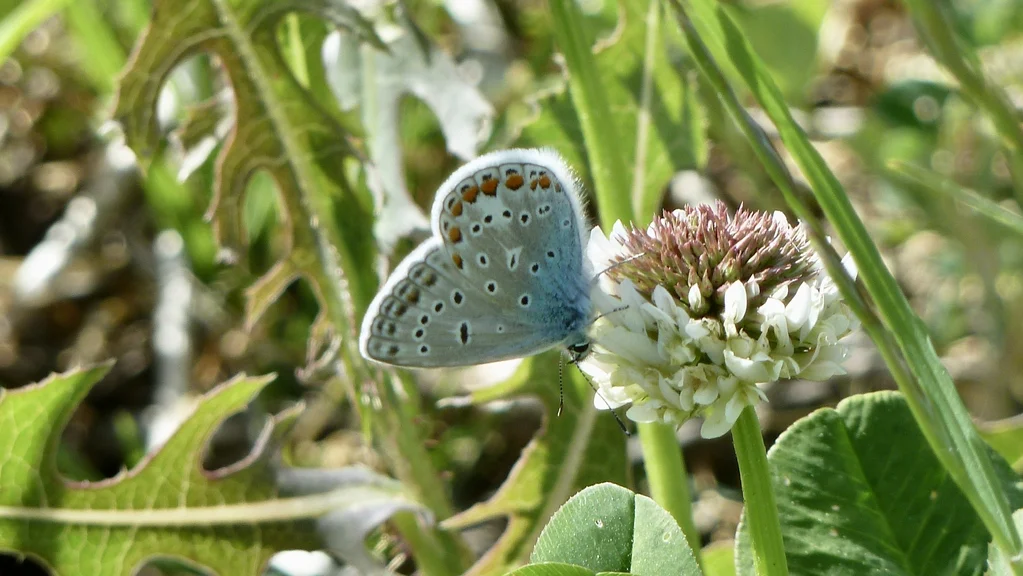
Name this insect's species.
Polyommatus icarus
